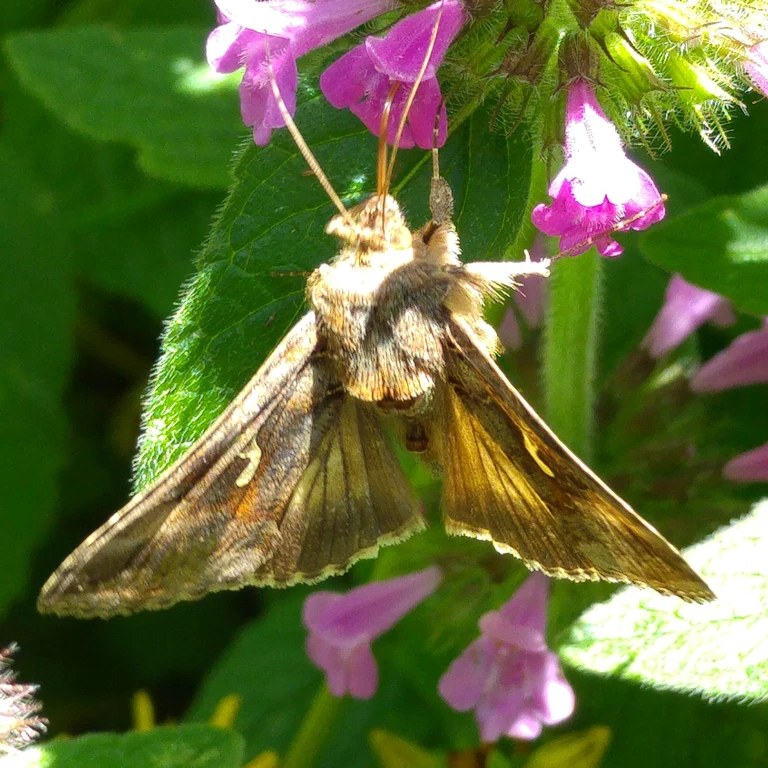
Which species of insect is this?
Autographa gamma
